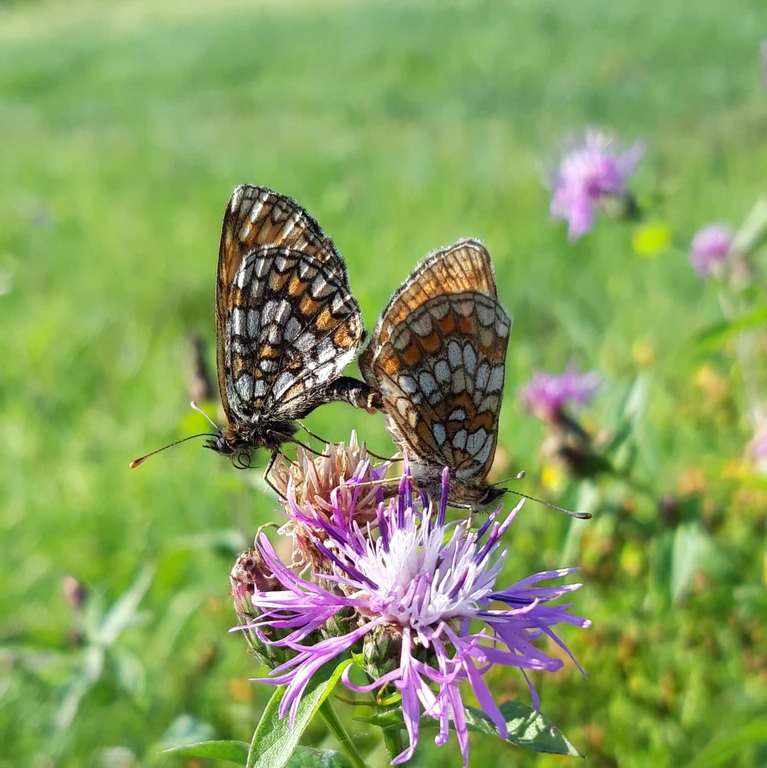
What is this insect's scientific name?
Melitaea athalia
